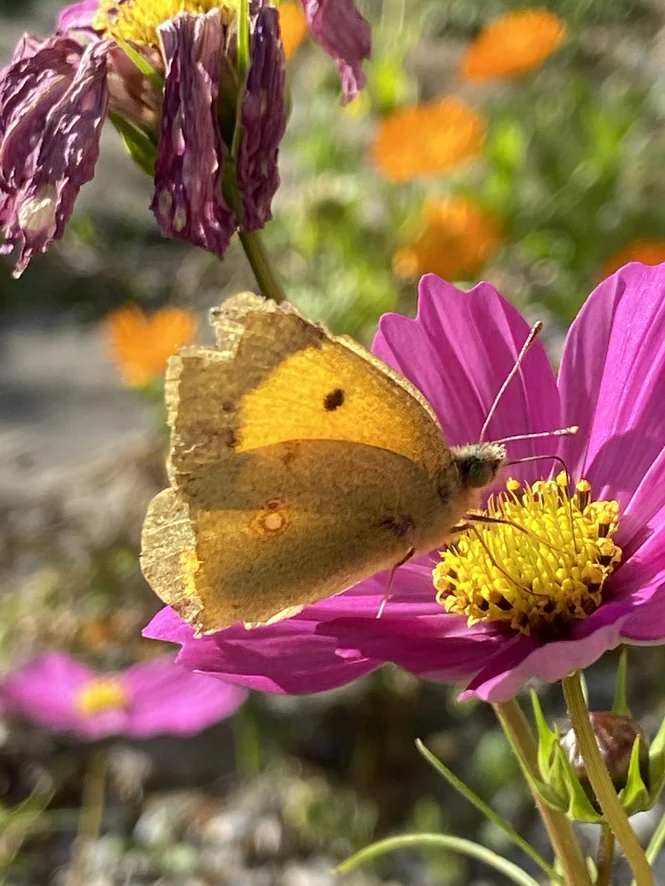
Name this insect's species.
Colias croceus
